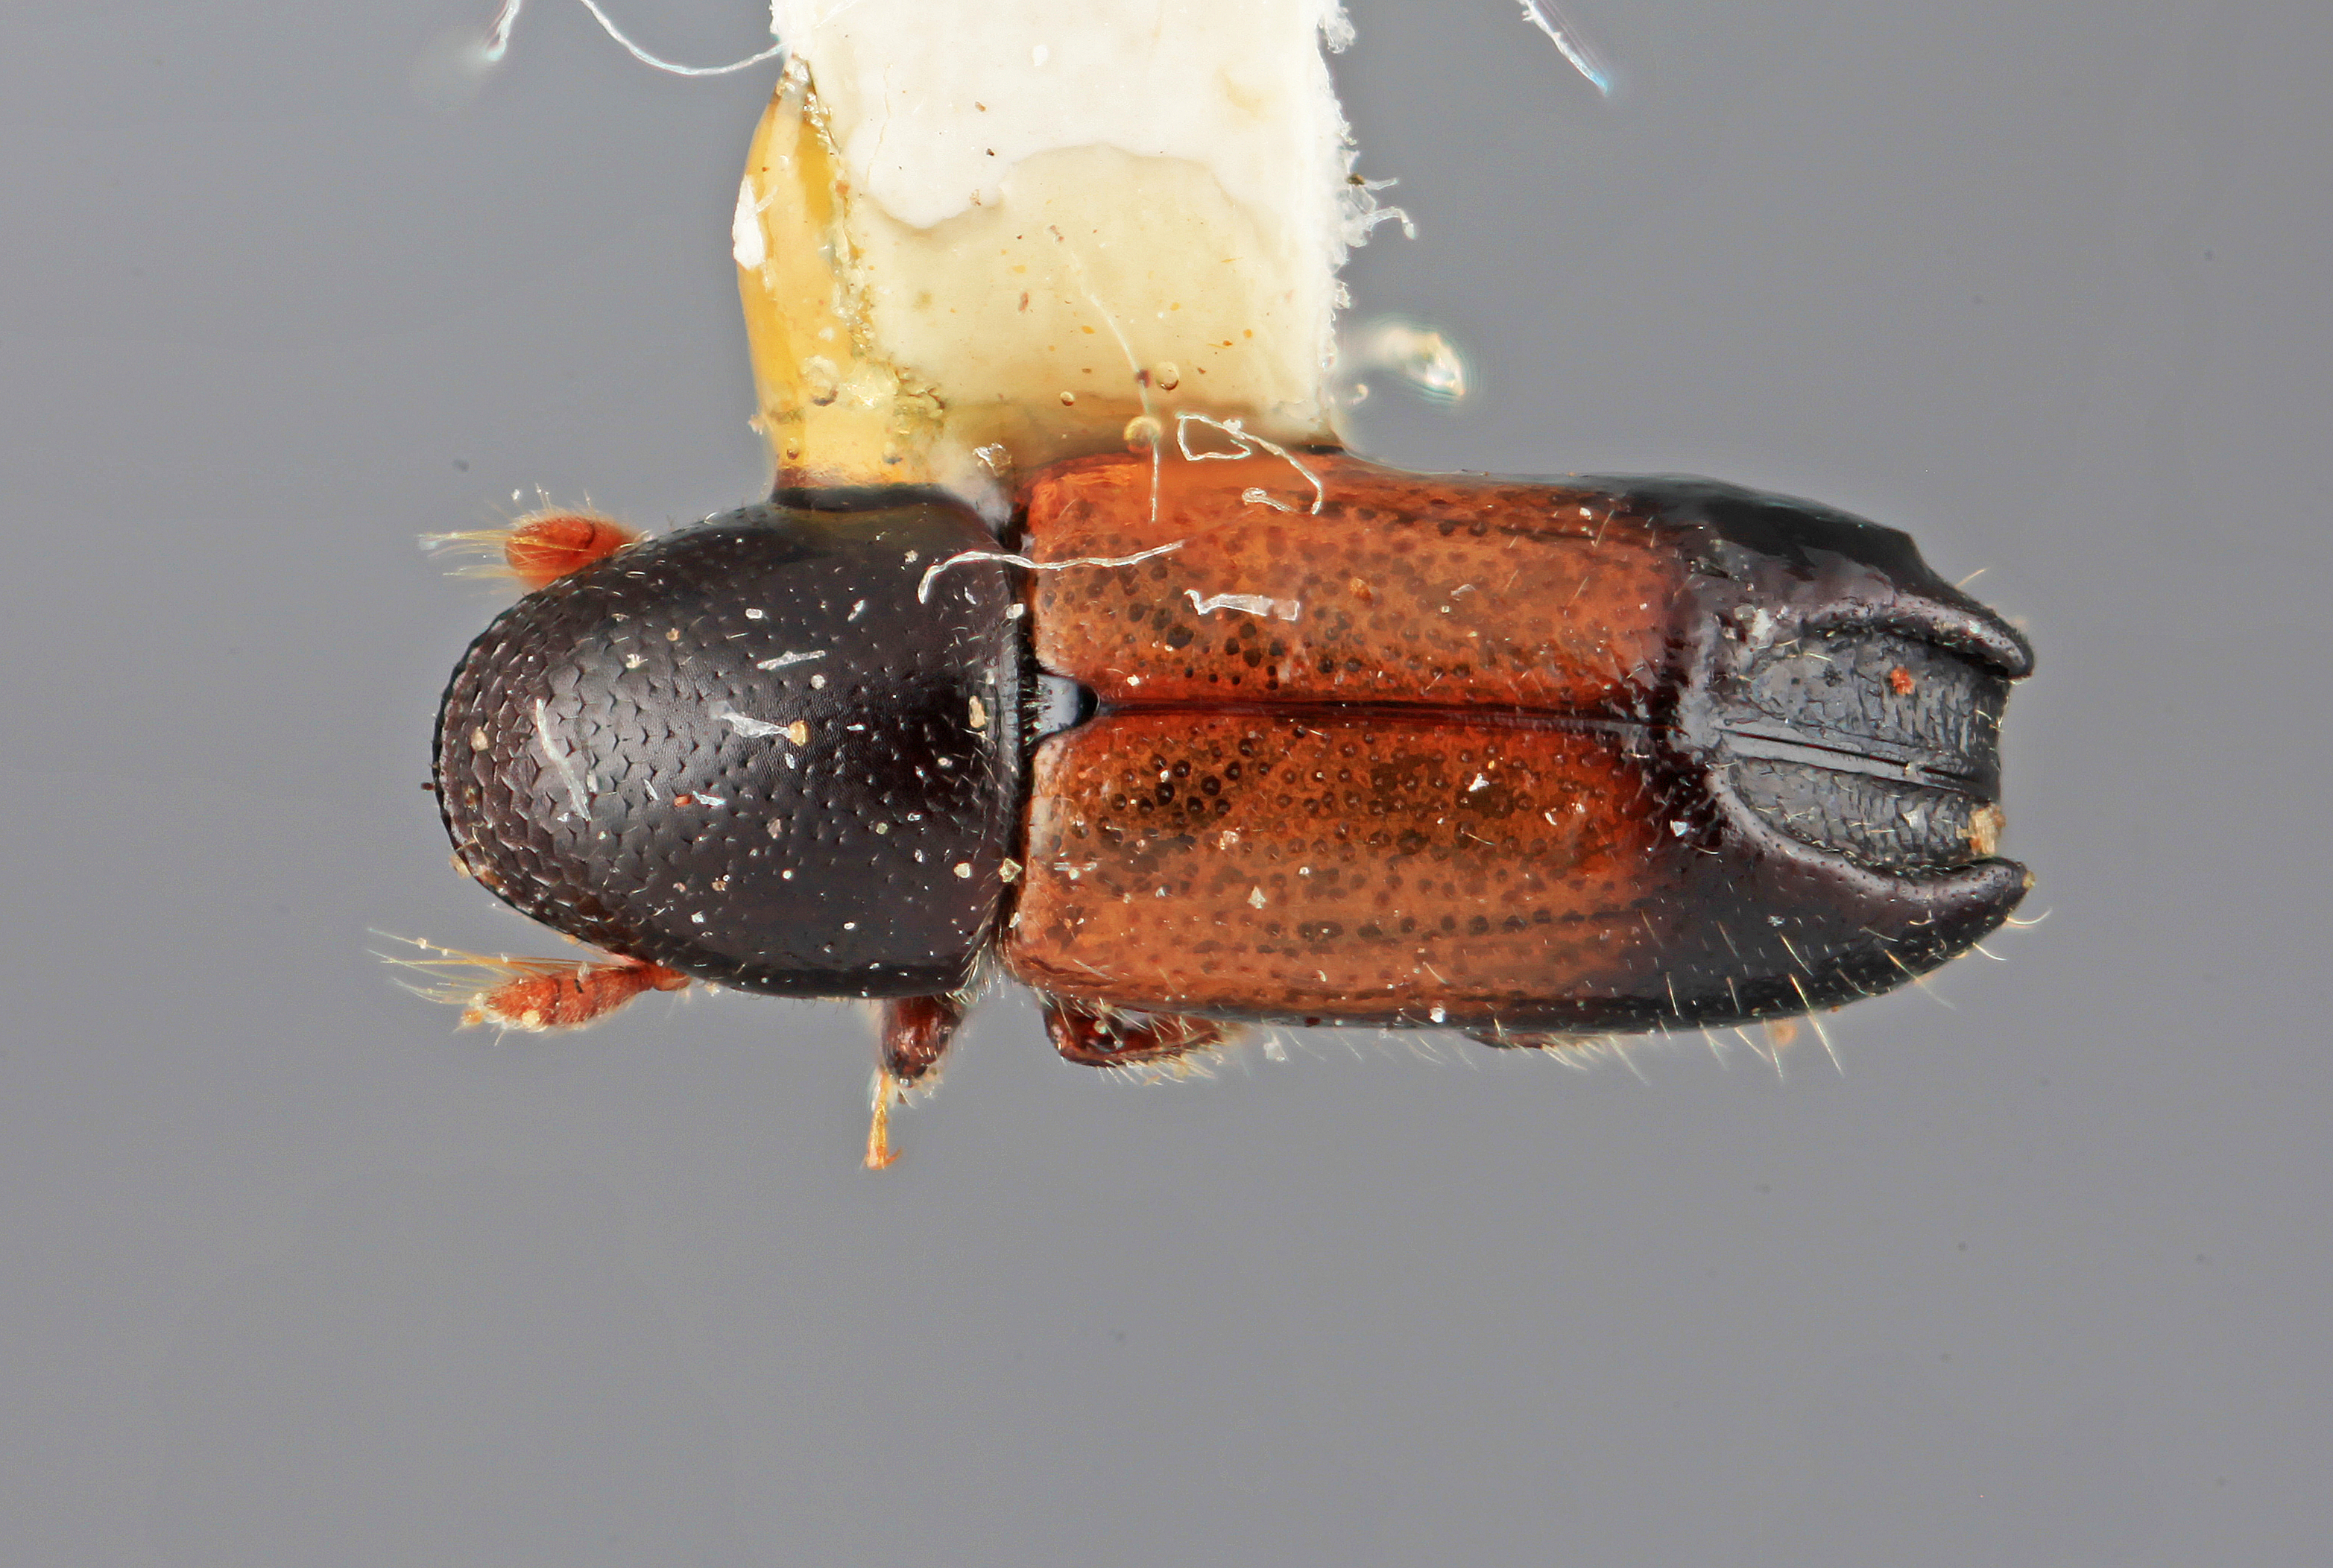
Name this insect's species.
Tricolus inaffectus
